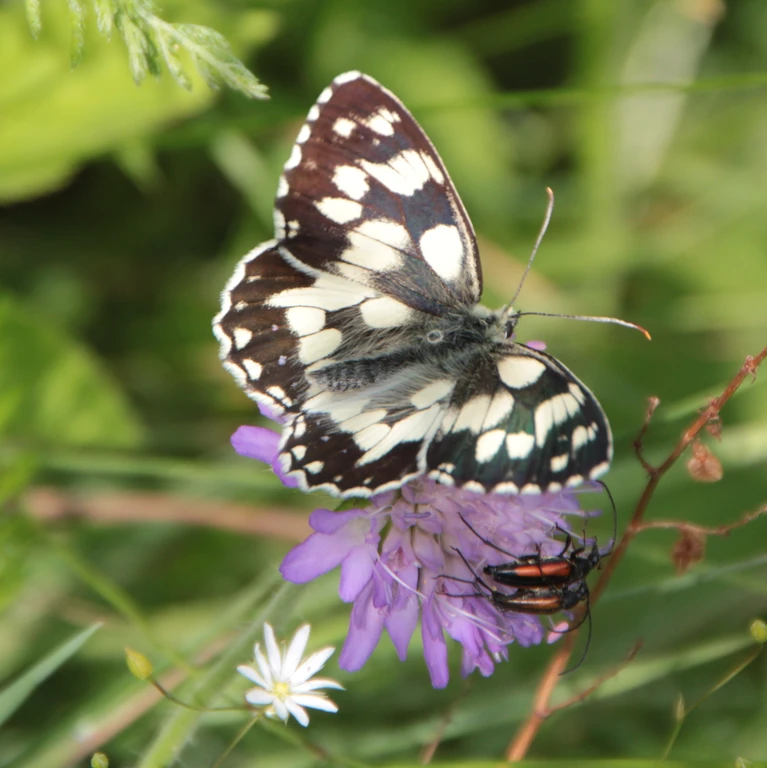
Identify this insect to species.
Melanargia galathea
